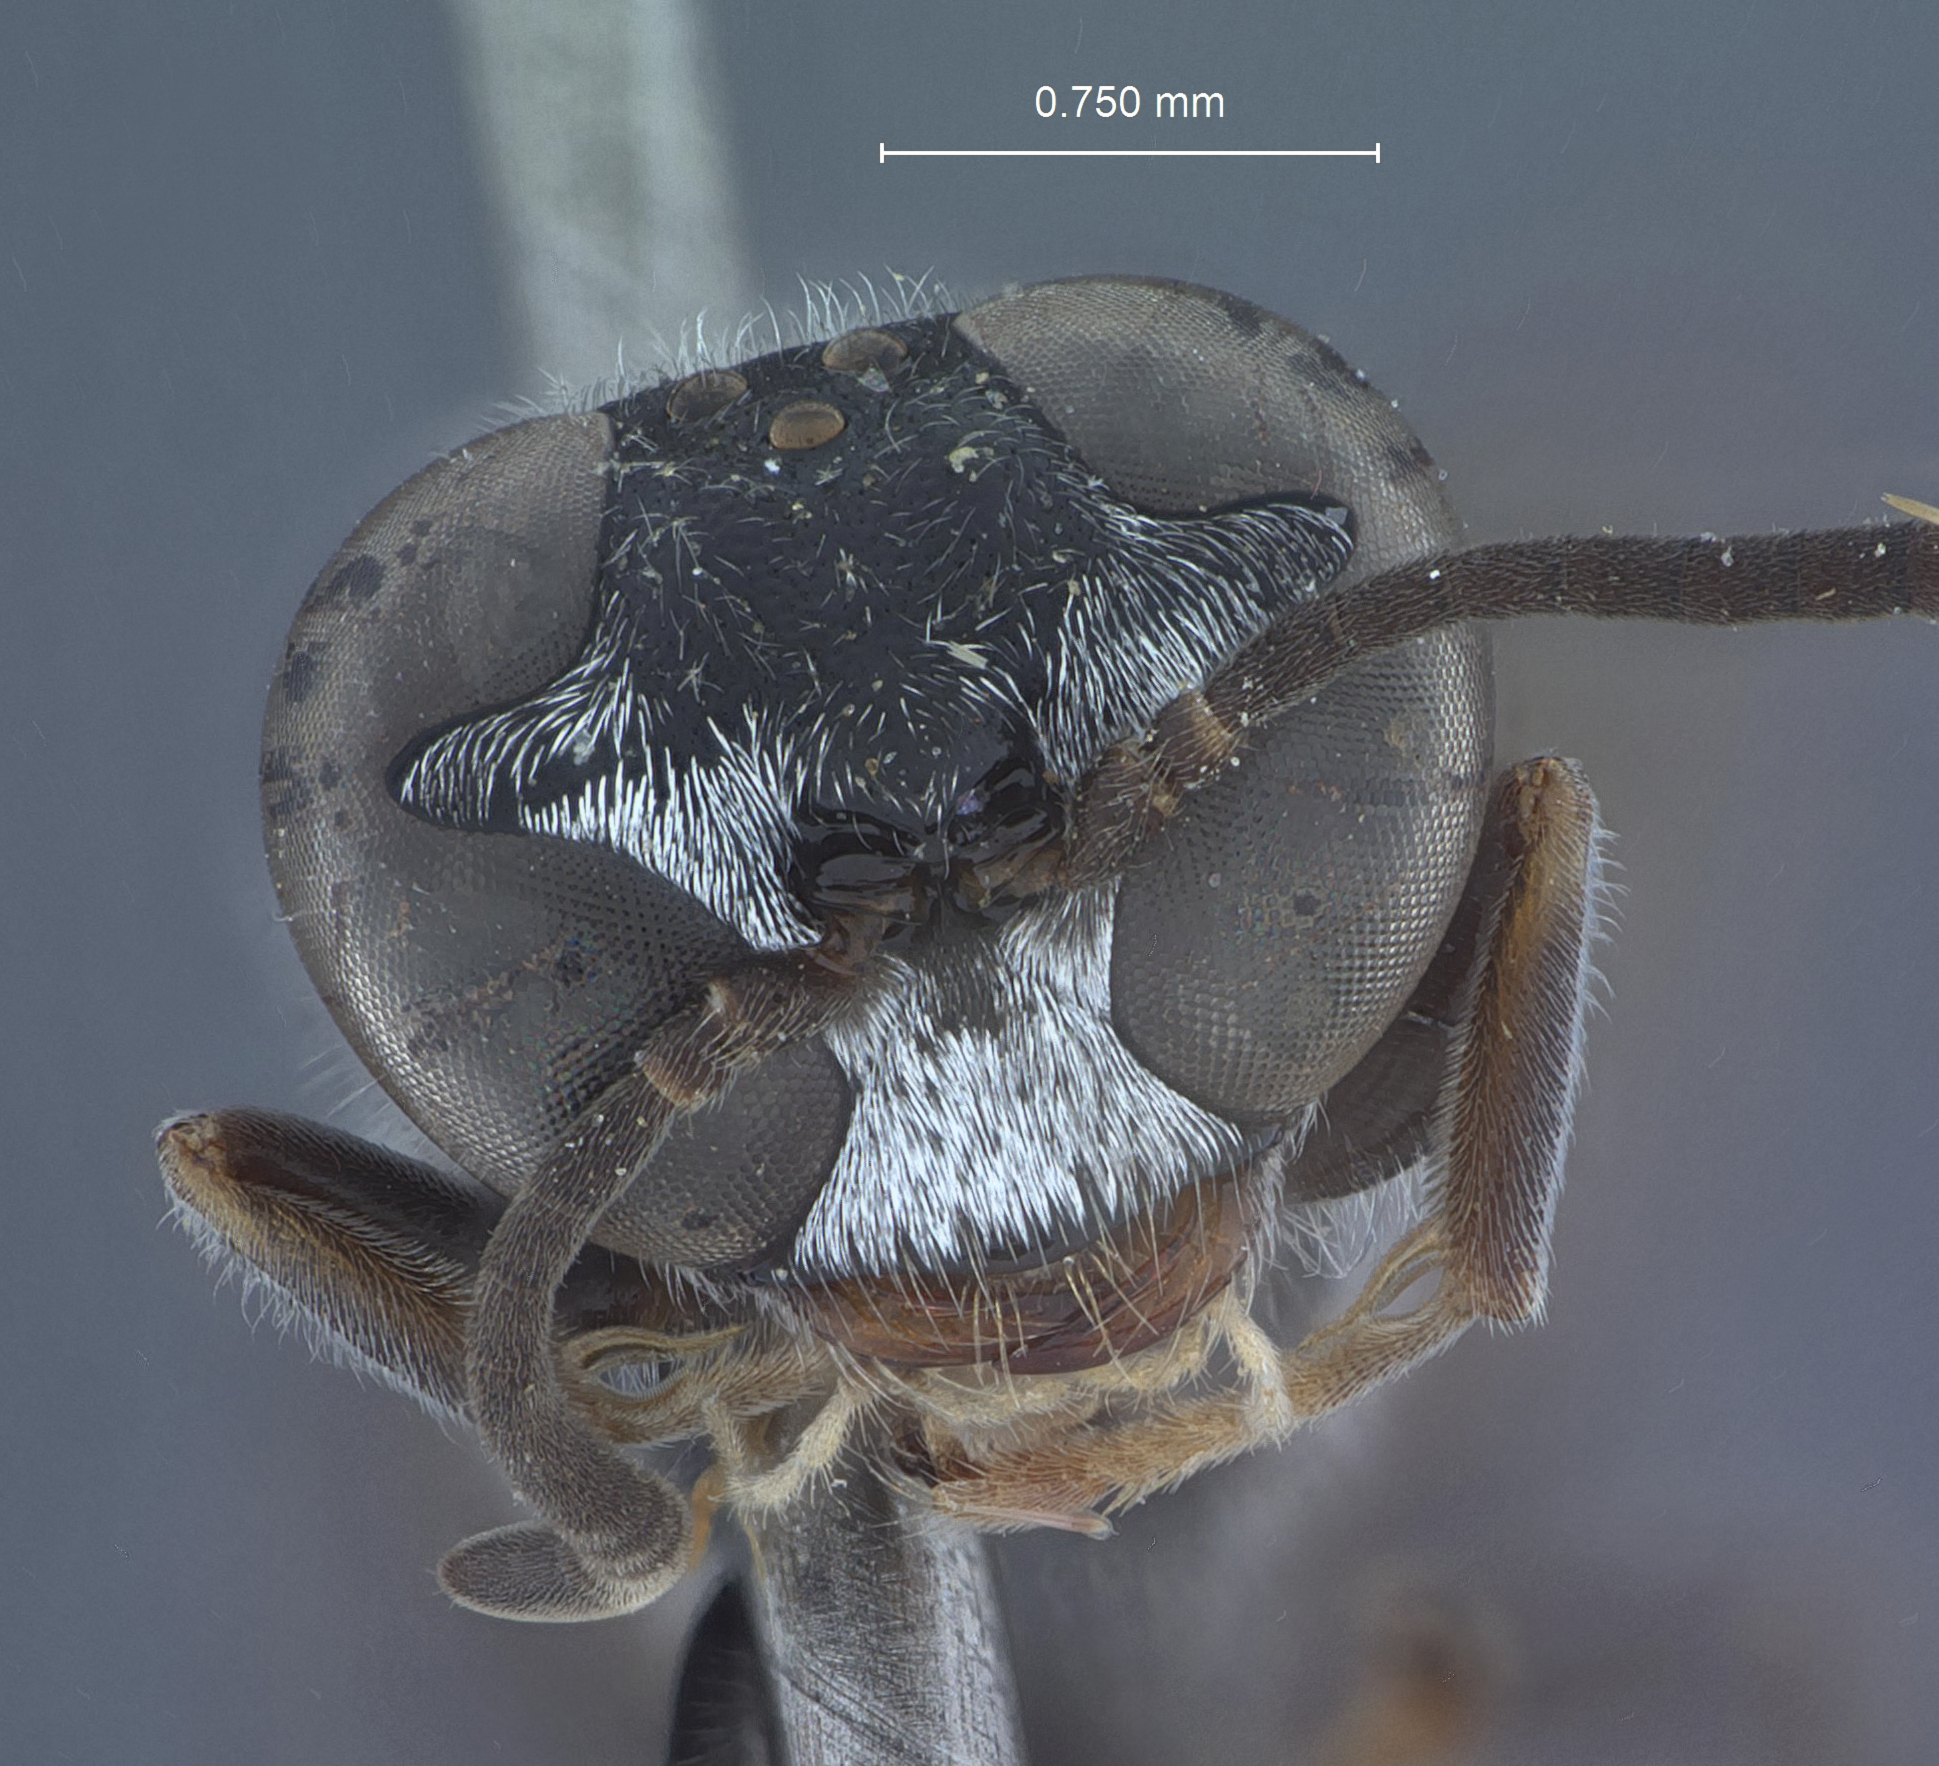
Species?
Trypoxylon srilankum
